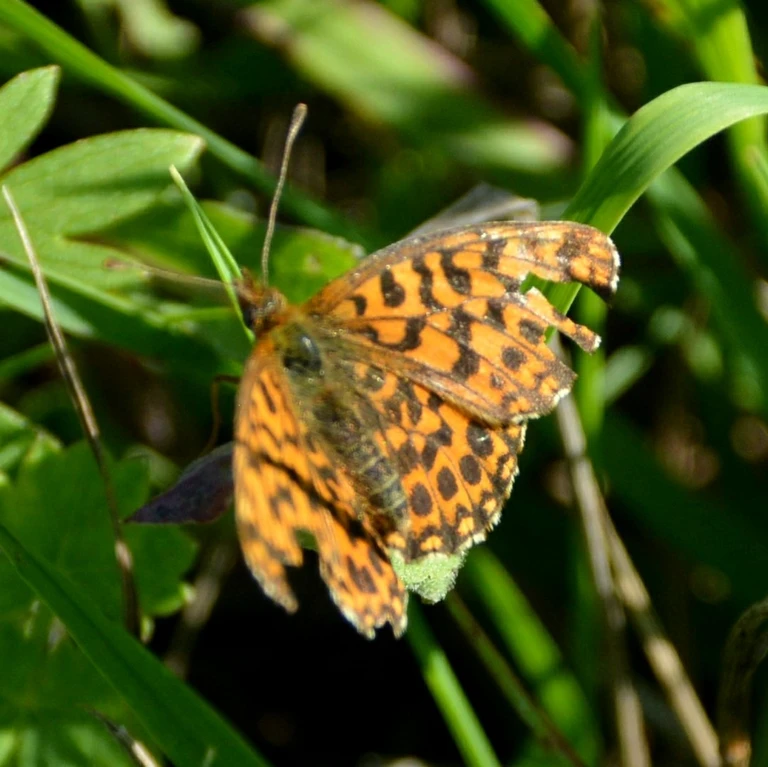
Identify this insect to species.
Boloria dia
